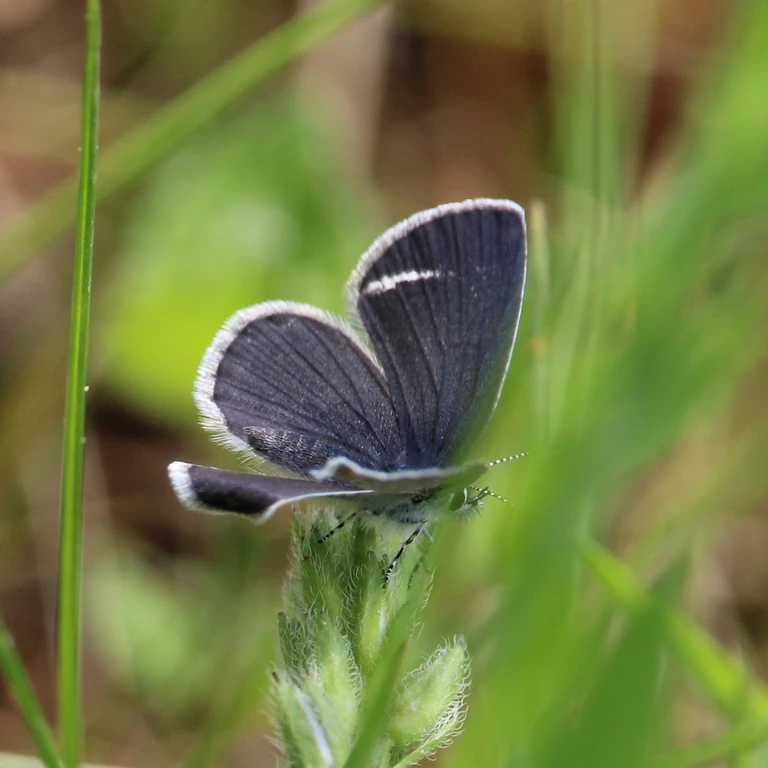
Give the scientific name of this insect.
Cupido minimus
